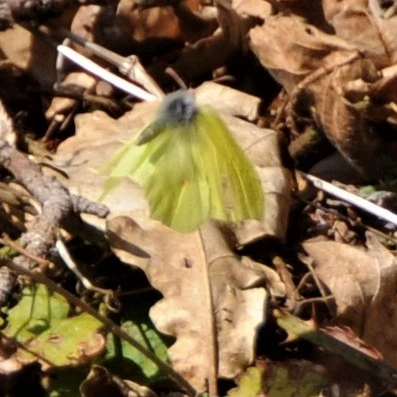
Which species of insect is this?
Gonepteryx rhamni
